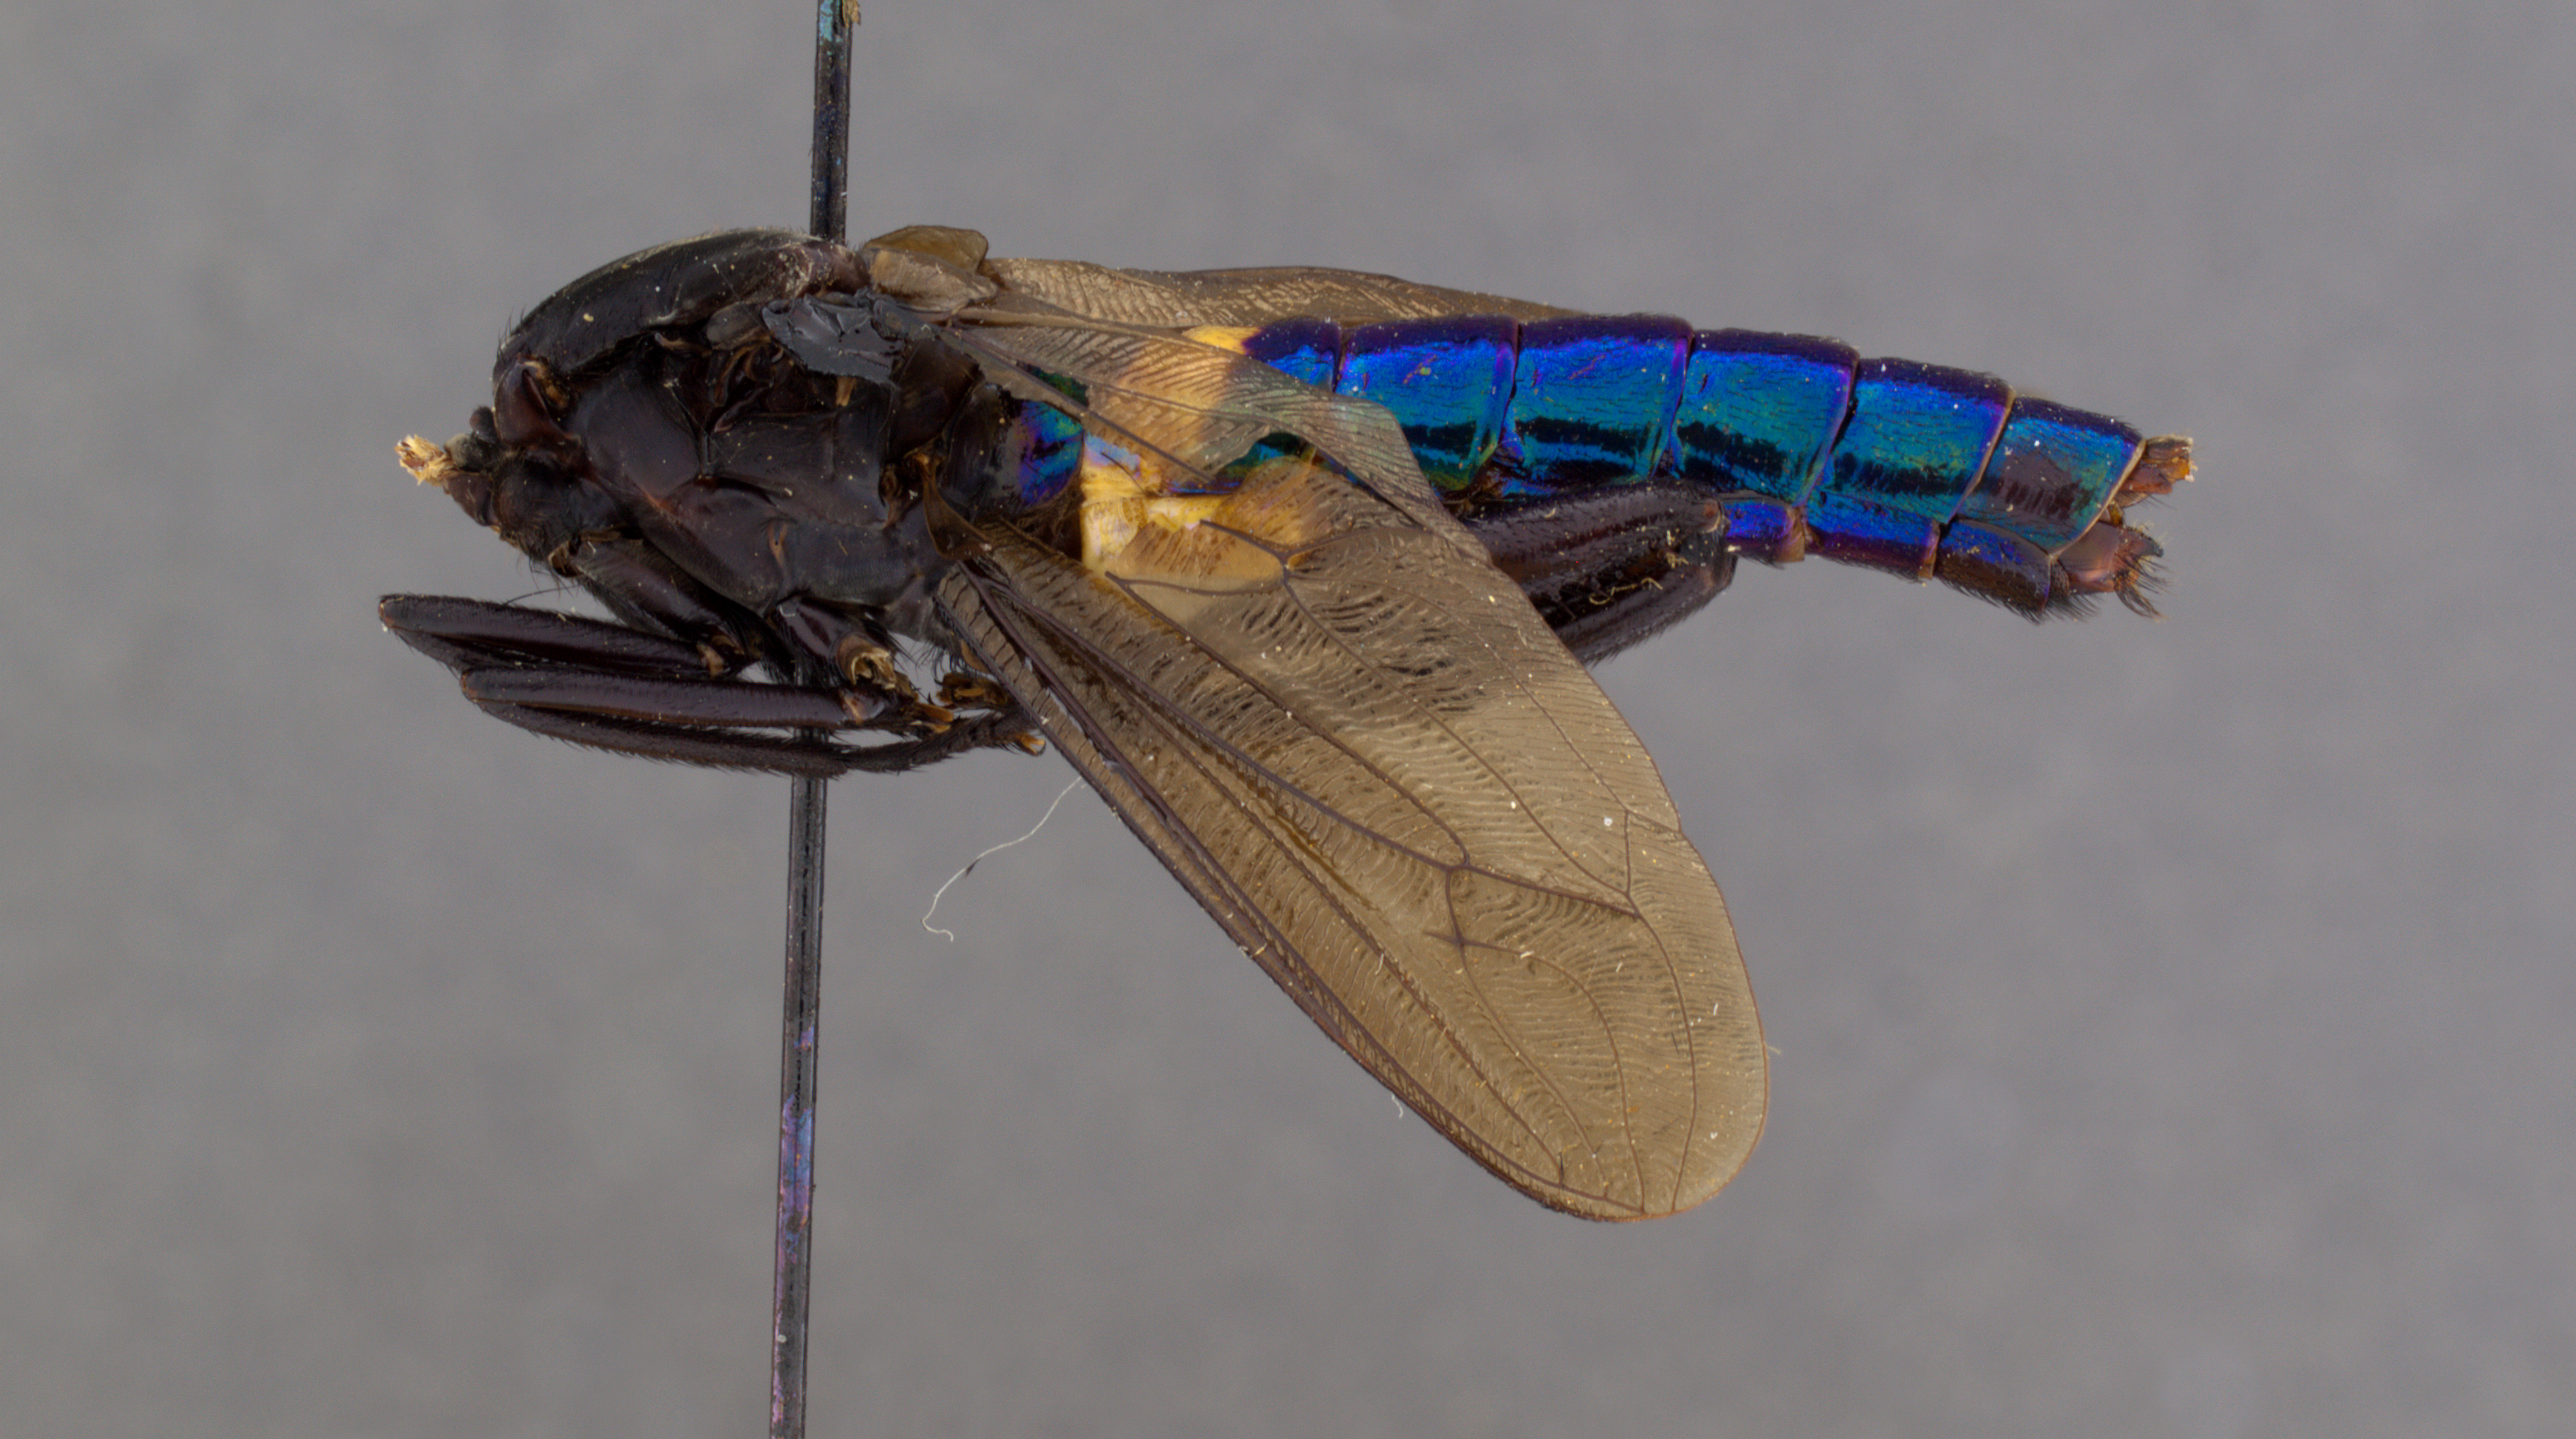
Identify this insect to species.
Messiasia zikani
